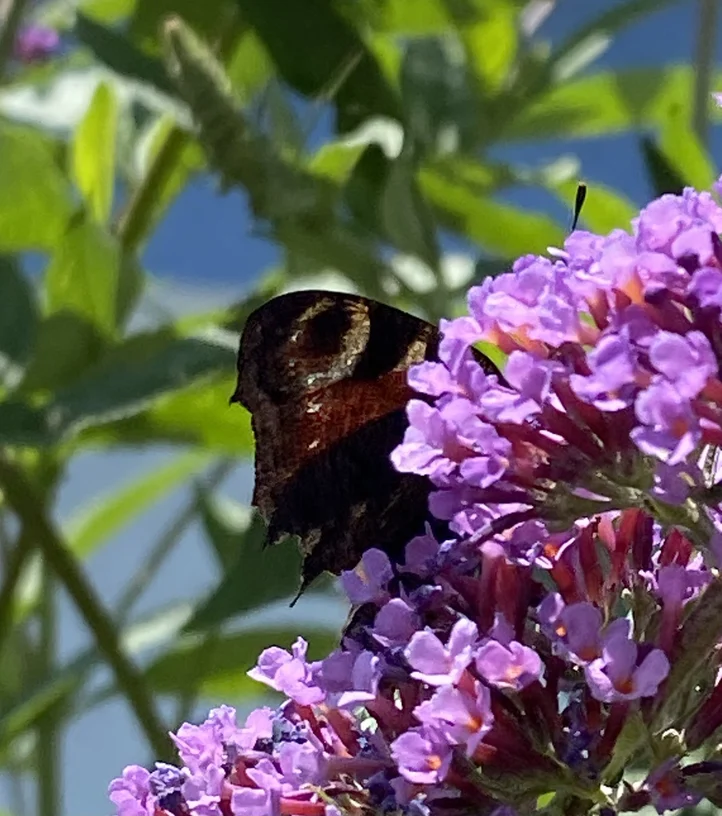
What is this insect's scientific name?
Aglais io
